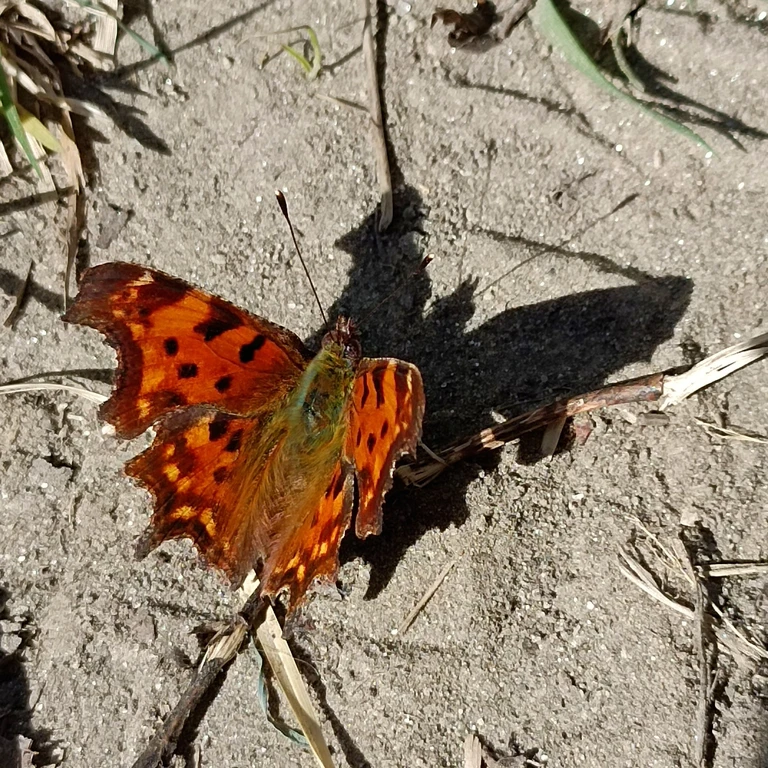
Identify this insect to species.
Polygonia c-album
